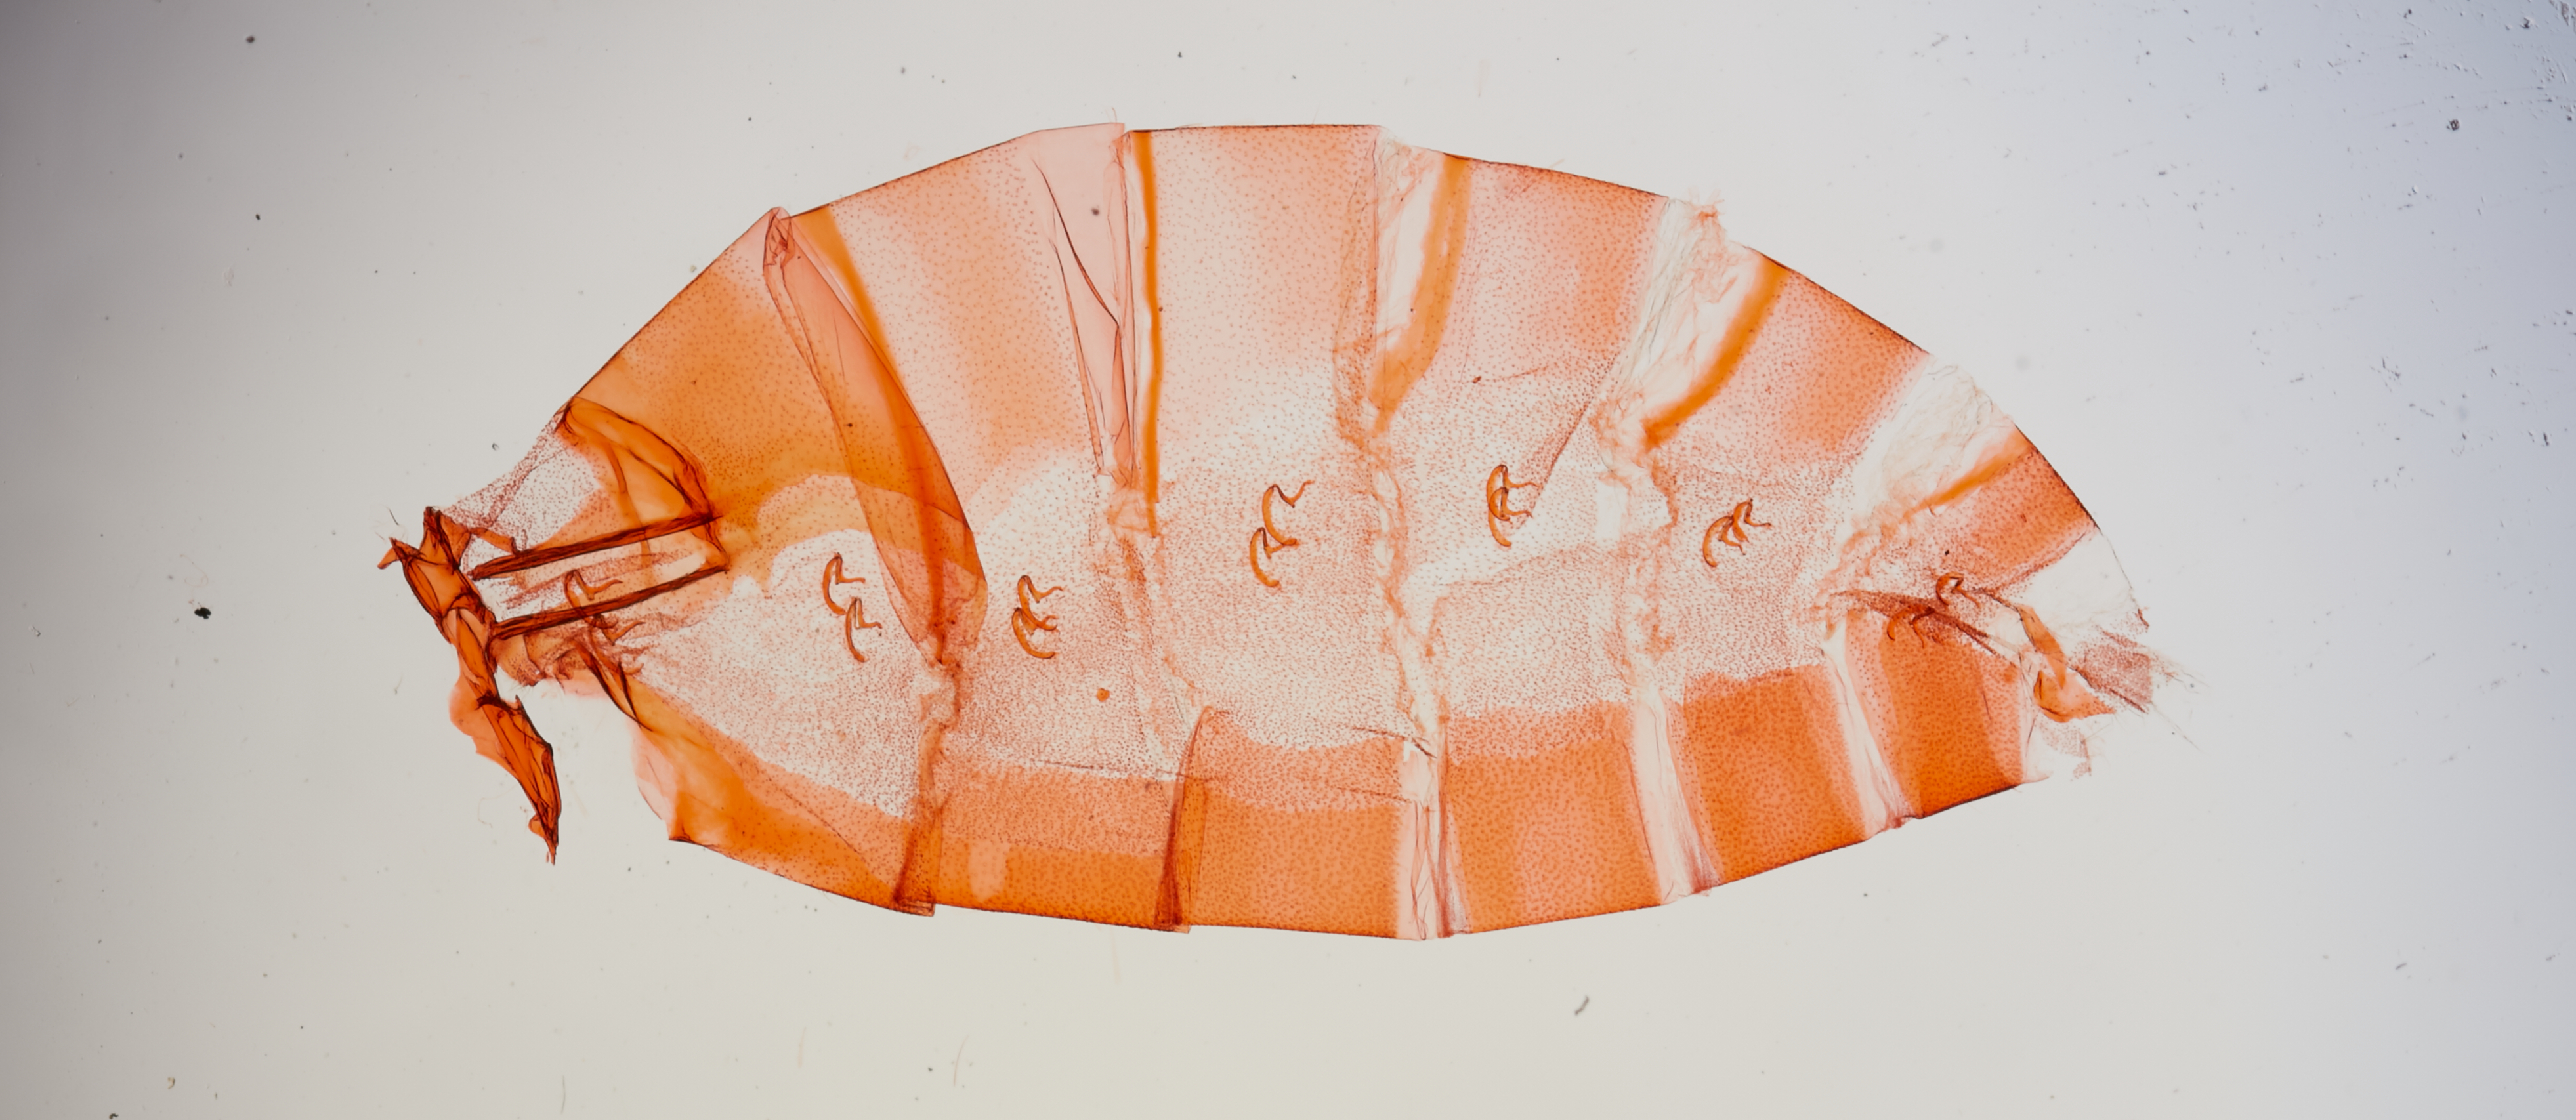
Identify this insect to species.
Stenoma stella (also Gonioterma stella)
